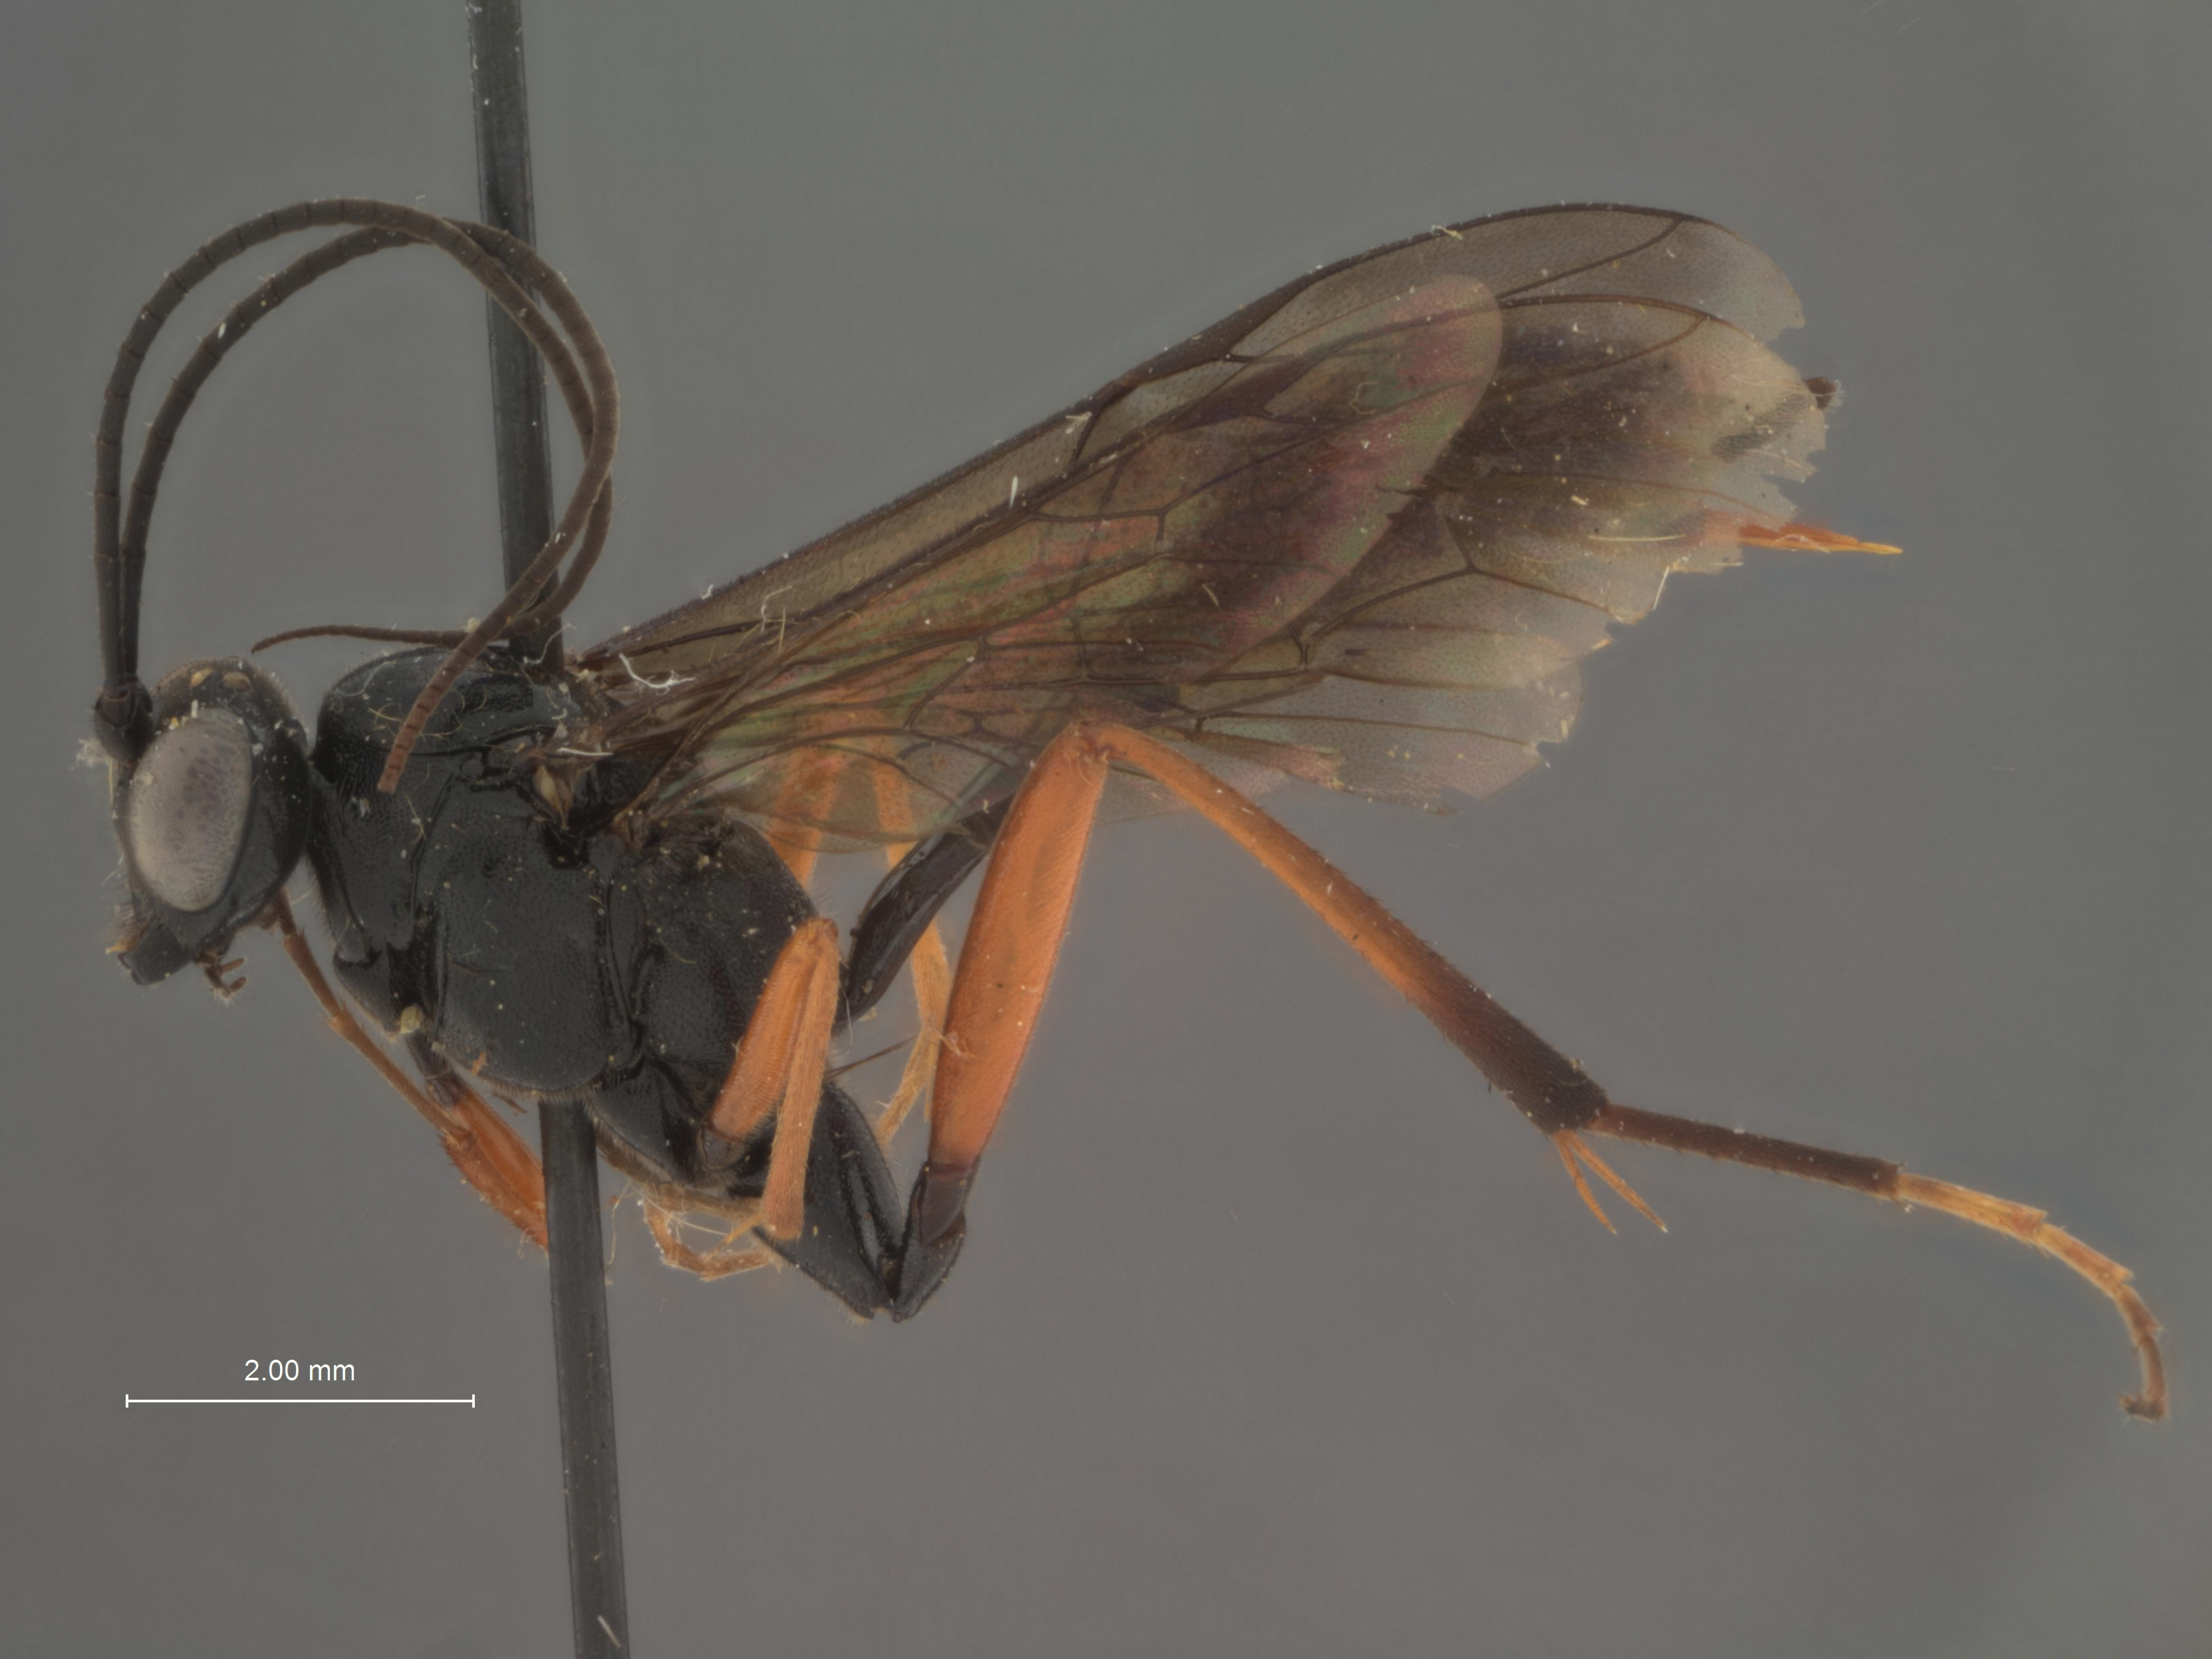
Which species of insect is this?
Exetastes convergens
